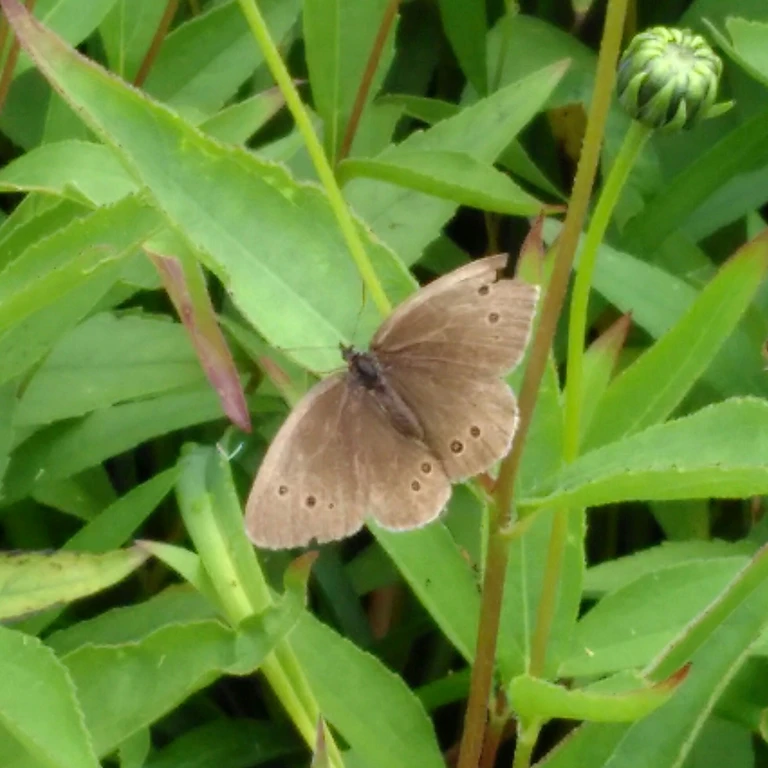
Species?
Aphantopus hyperantus
